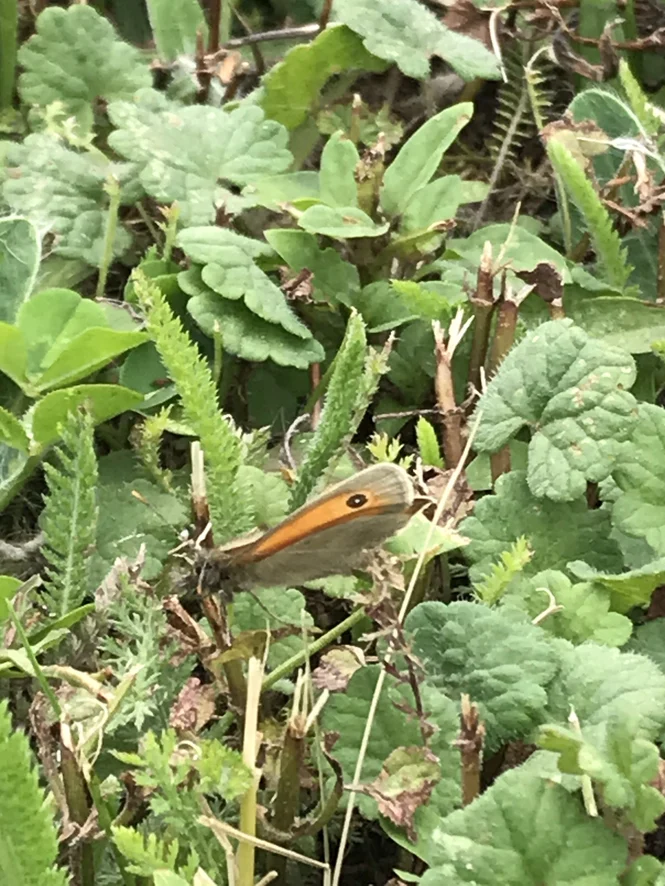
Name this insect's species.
Coenonympha pamphilus
